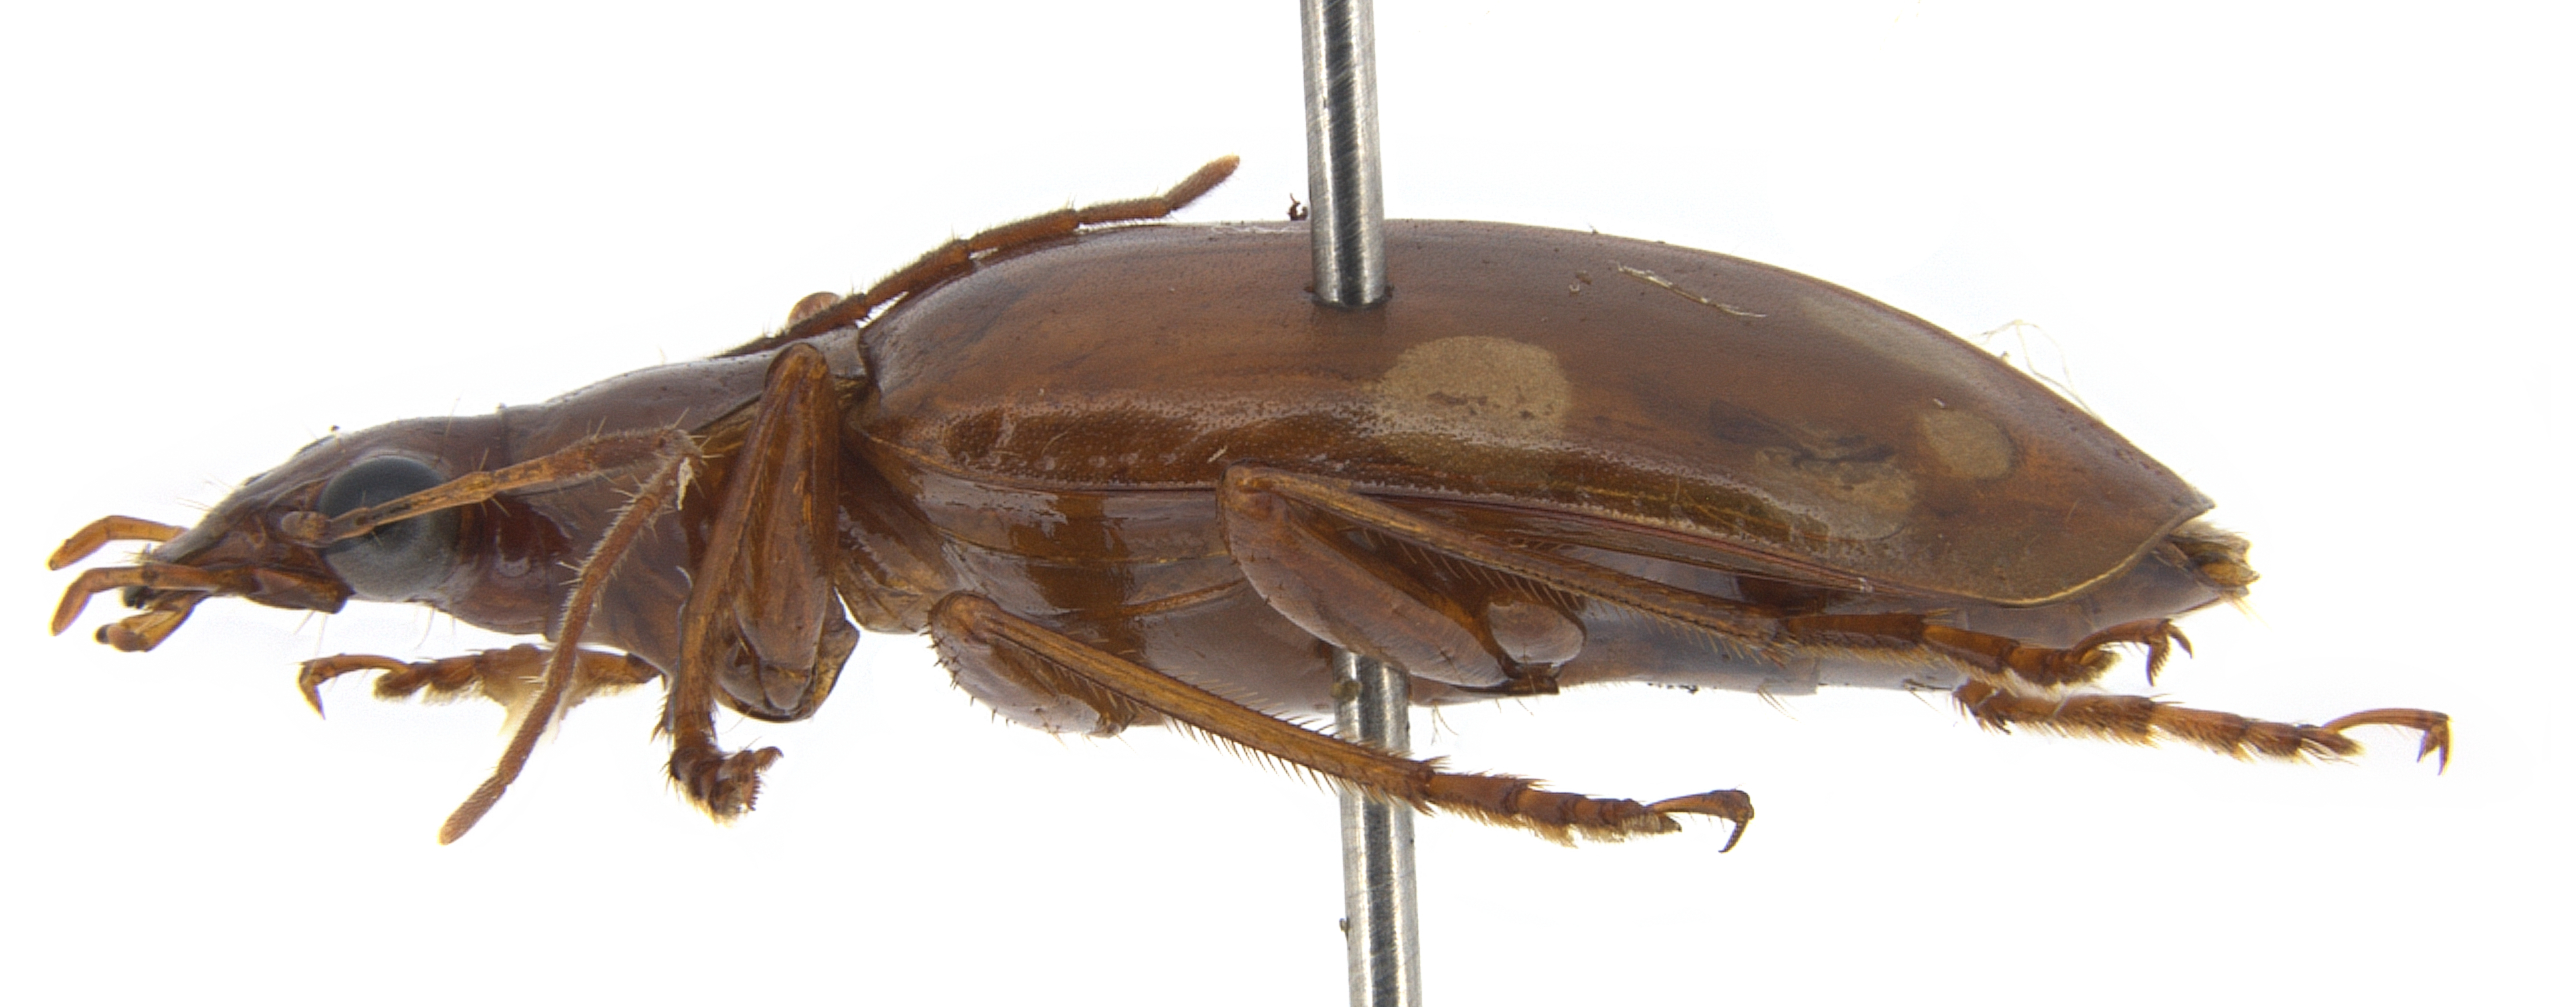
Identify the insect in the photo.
Lebidia octoguttata
